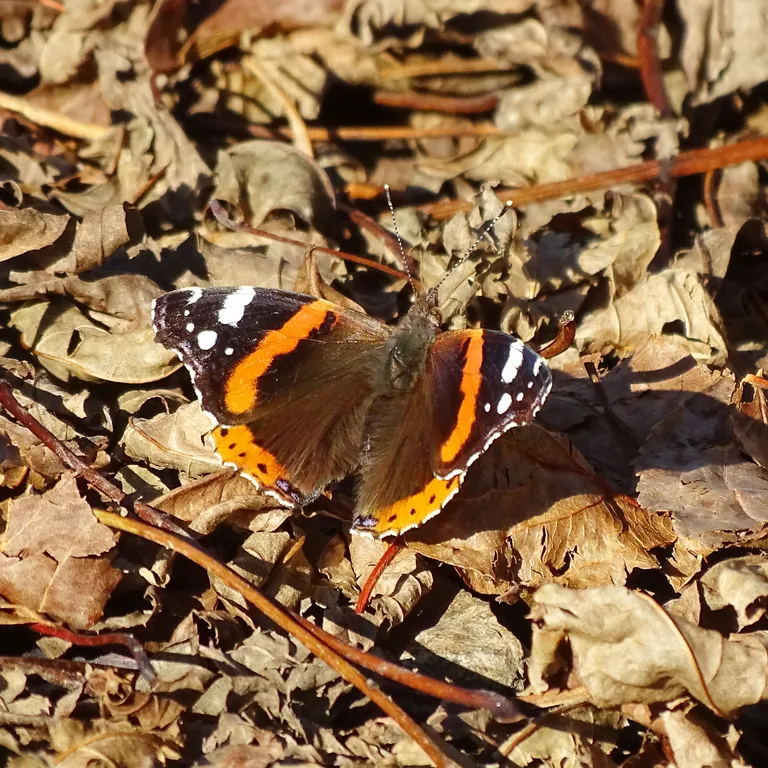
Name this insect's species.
Vanessa atalanta
